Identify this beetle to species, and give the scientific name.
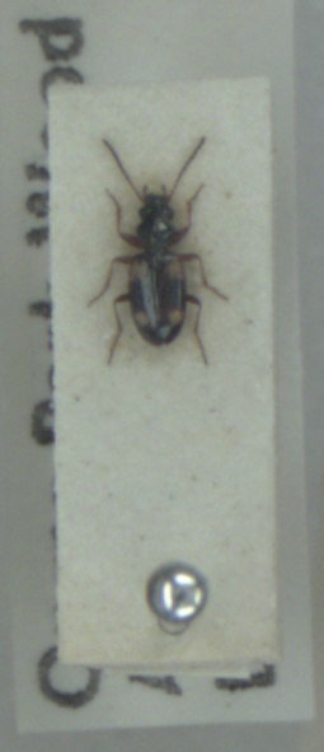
Bembidion quadrimaculatum
